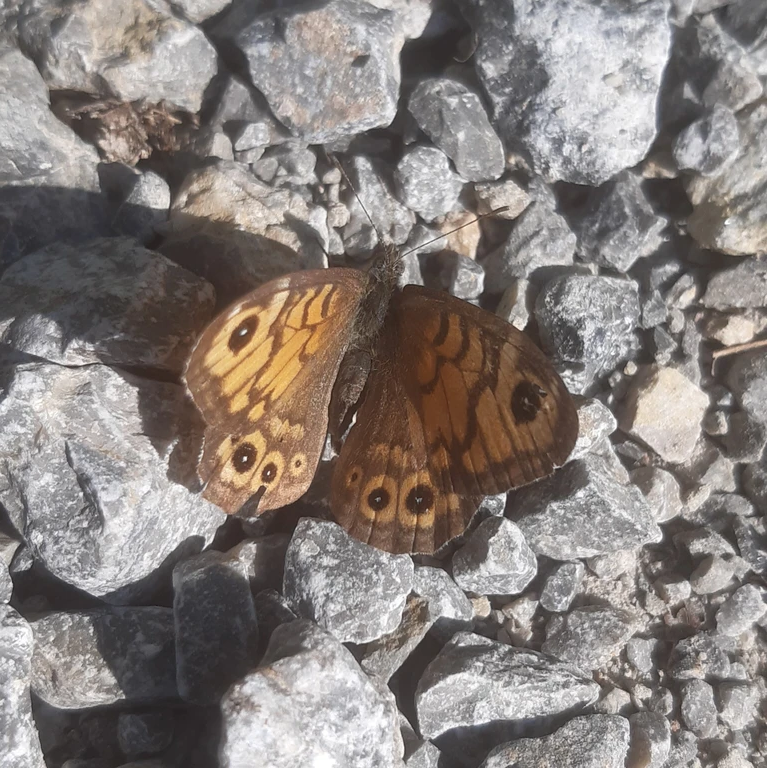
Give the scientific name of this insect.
Lasiommata megera (also Pararge megera)
